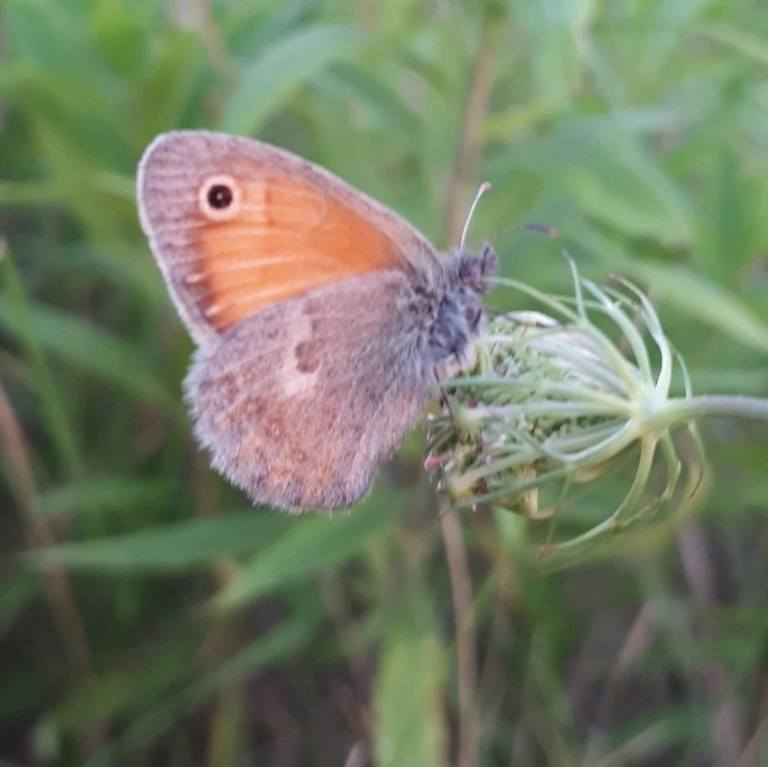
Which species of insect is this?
Coenonympha pamphilus
